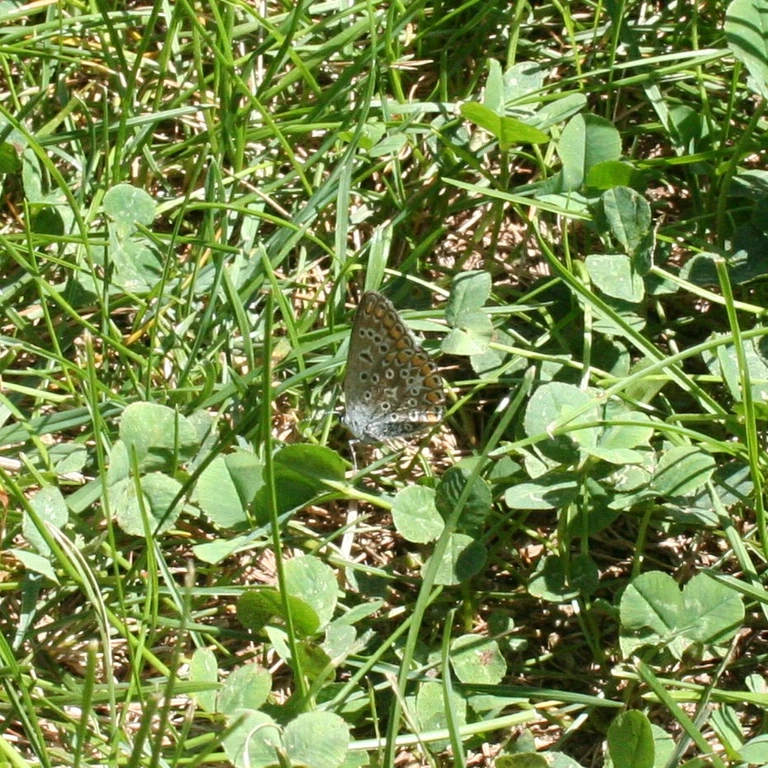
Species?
Polyommatus icarus
